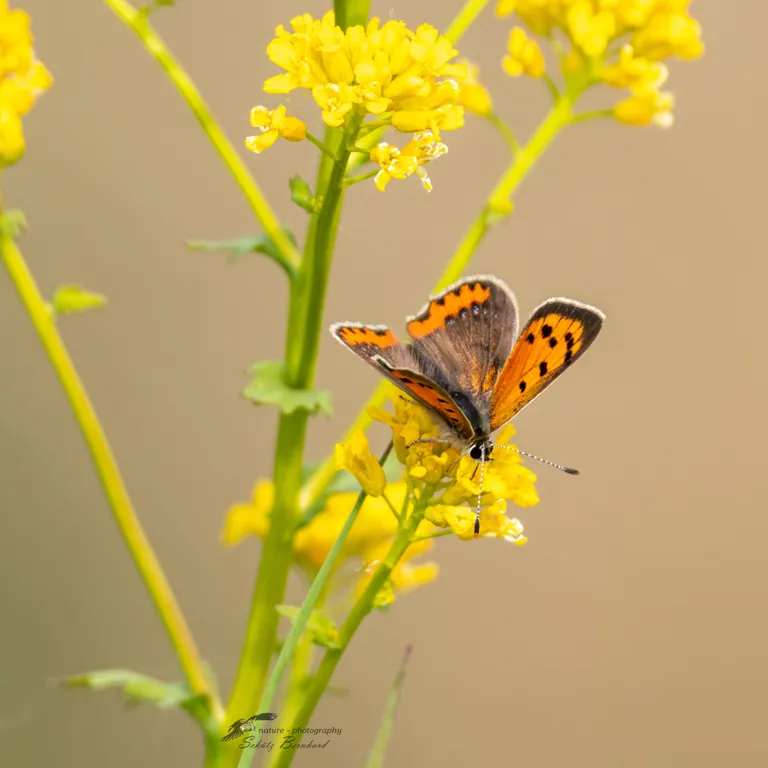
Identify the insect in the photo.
Lycaena phlaeas
